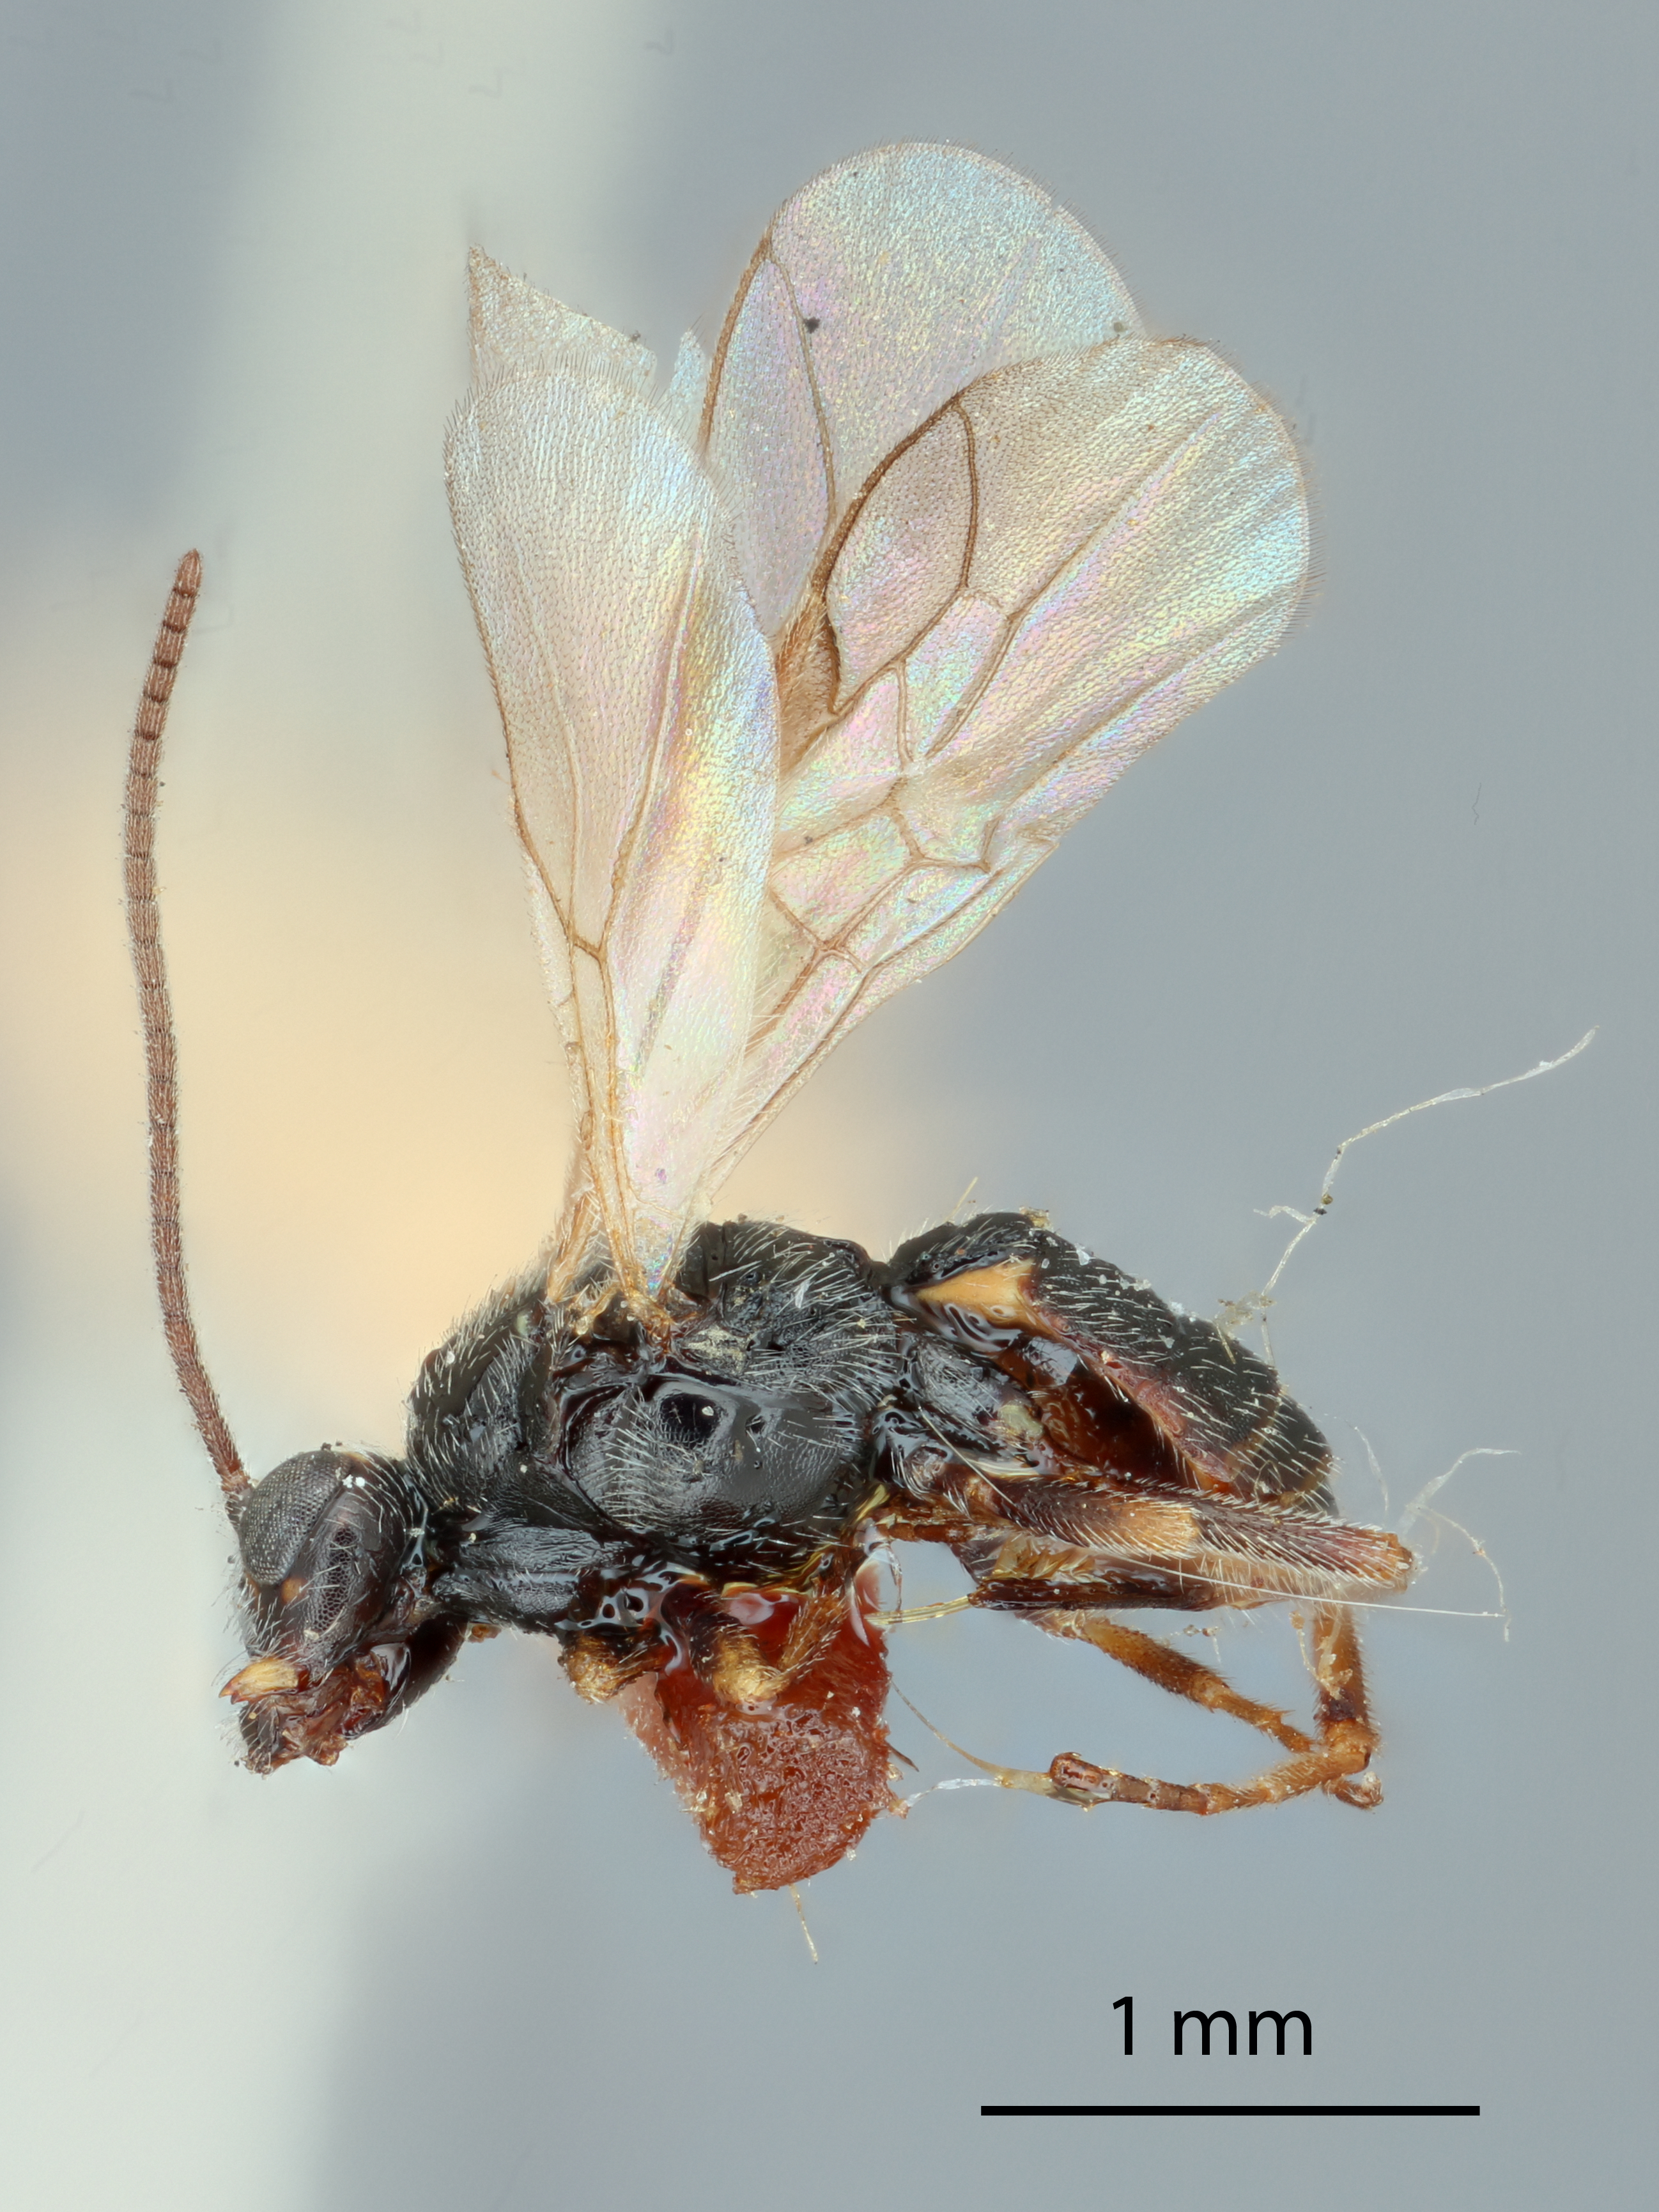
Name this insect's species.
Trachyusa americana
